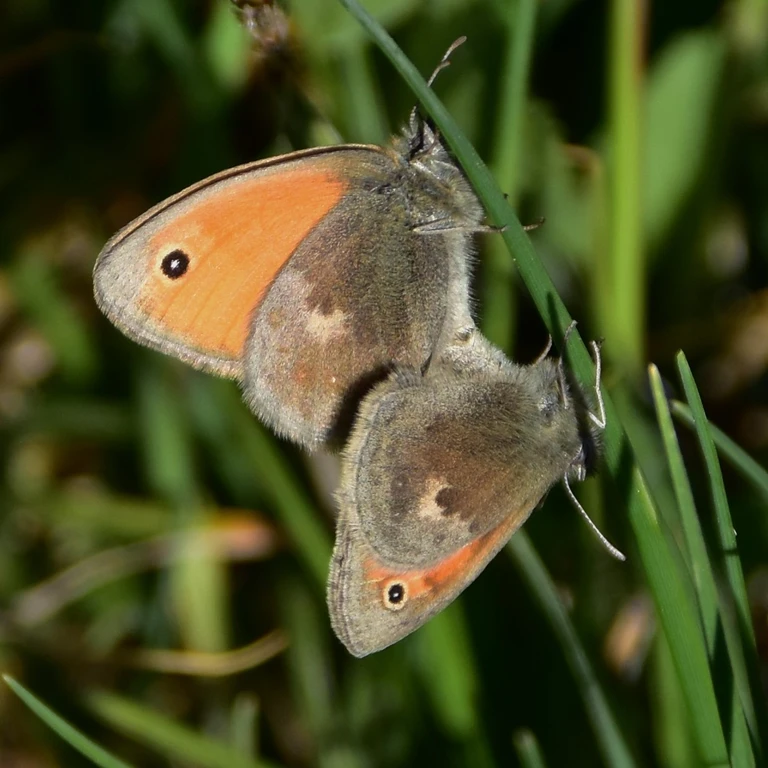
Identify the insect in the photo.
Coenonympha pamphilus
